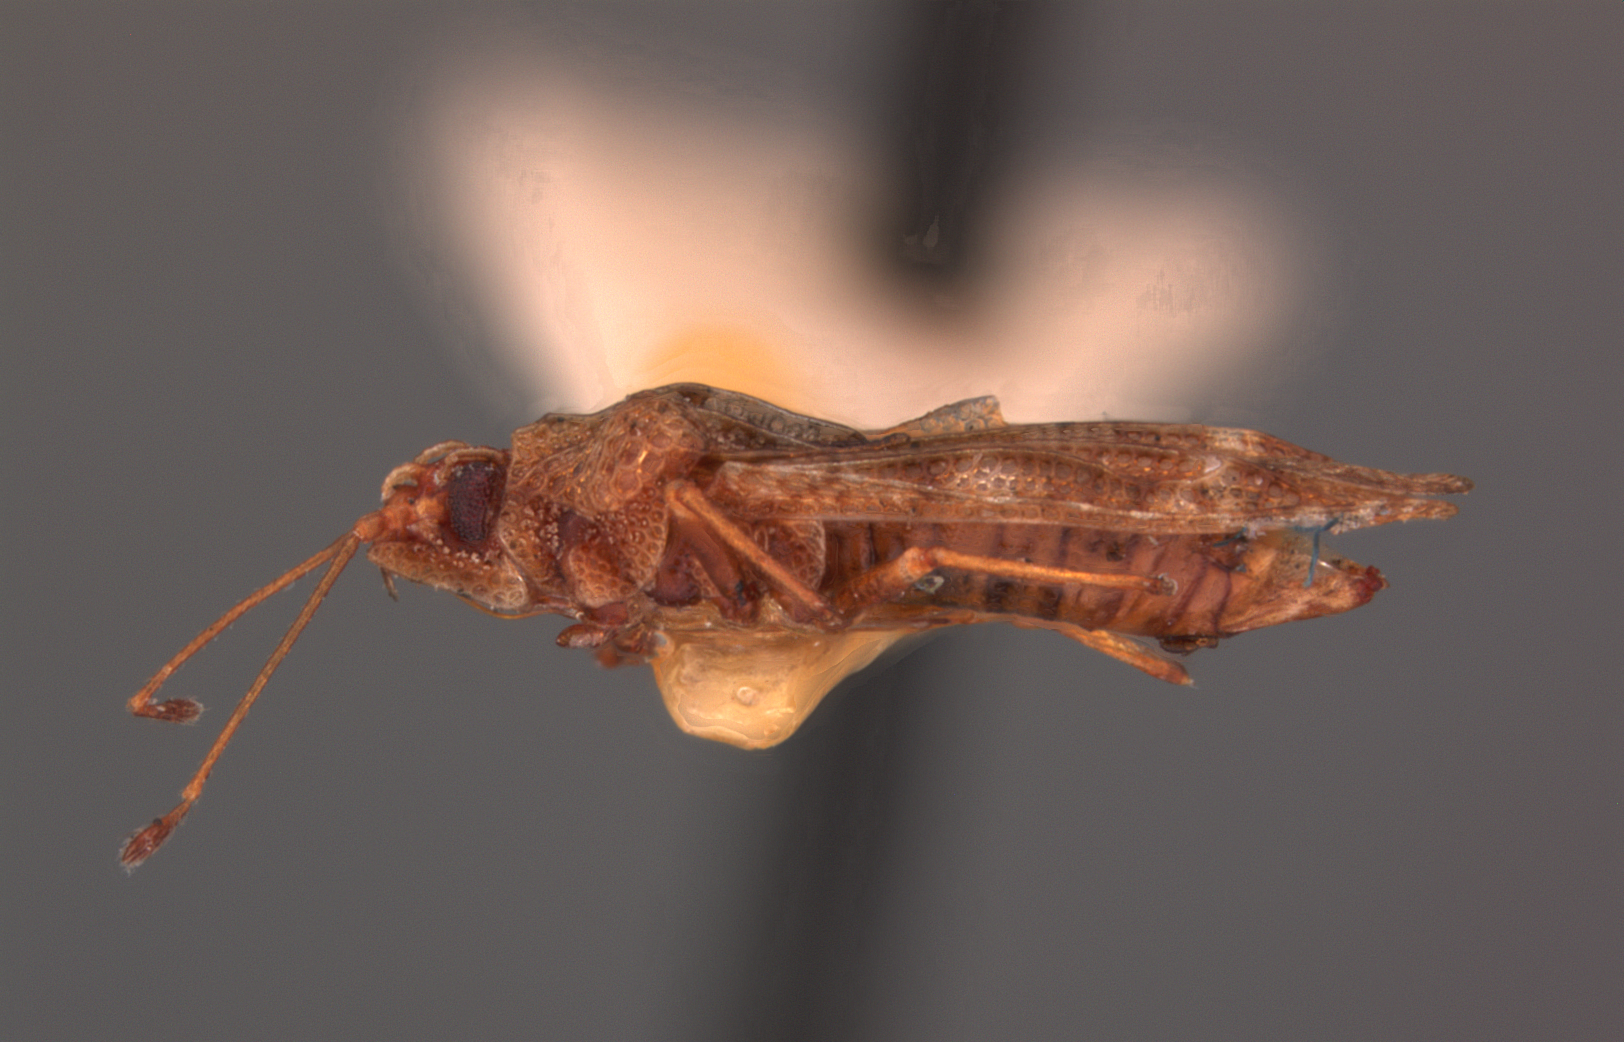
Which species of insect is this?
Xynotingis hoytana
